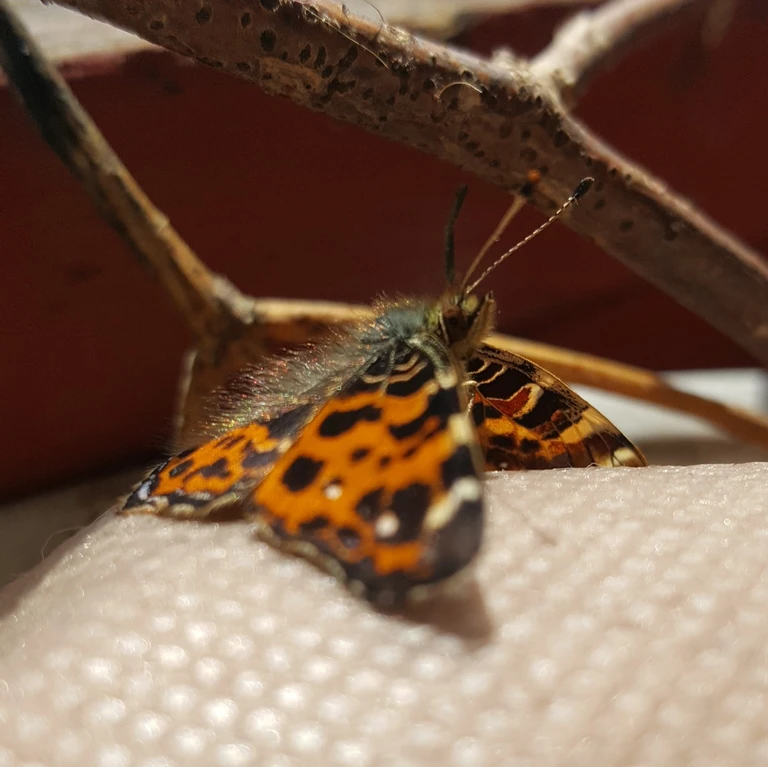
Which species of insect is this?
Araschnia levana
